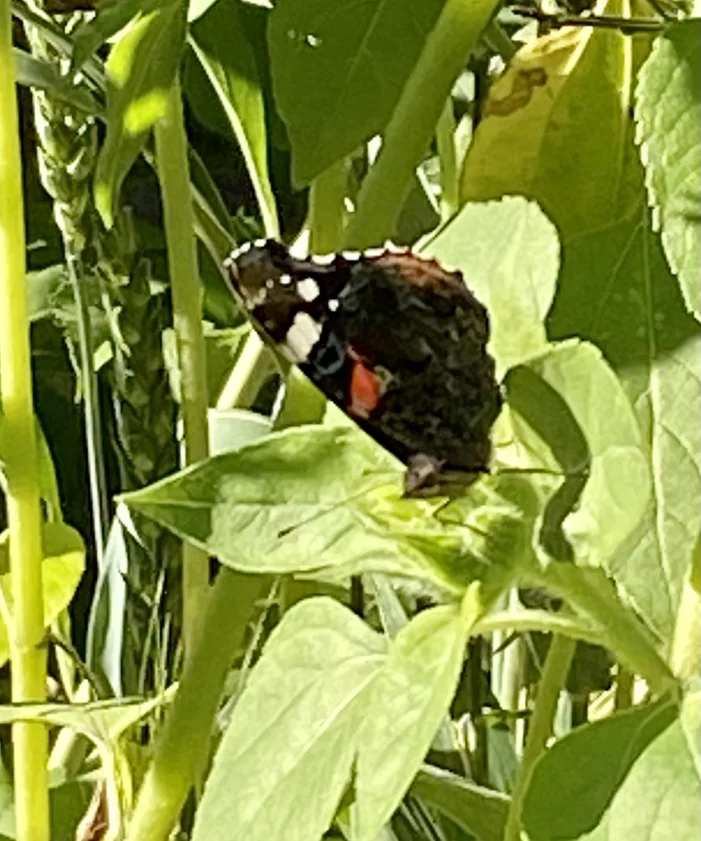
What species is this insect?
Vanessa atalanta
